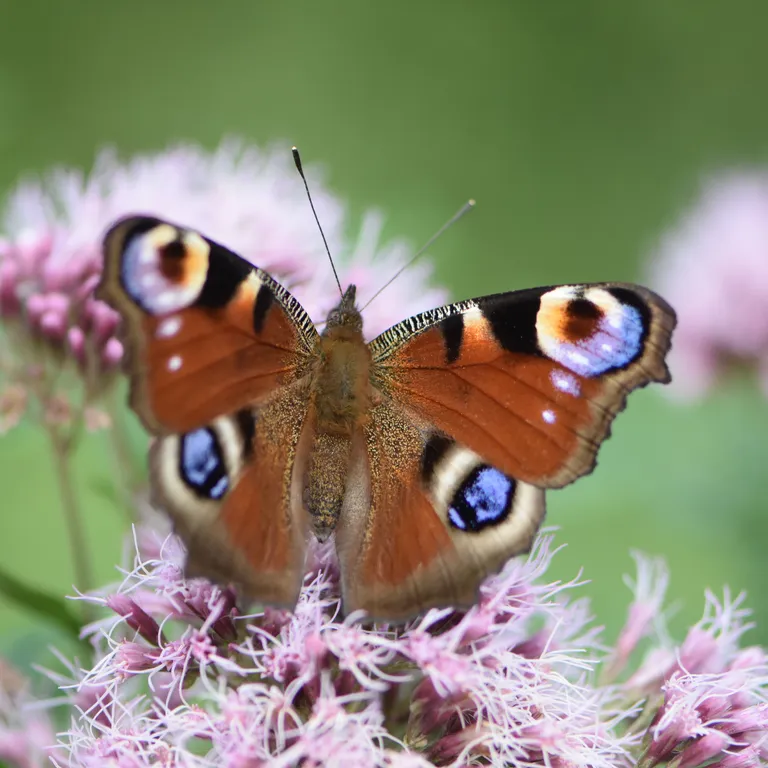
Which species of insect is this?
Aglais io
